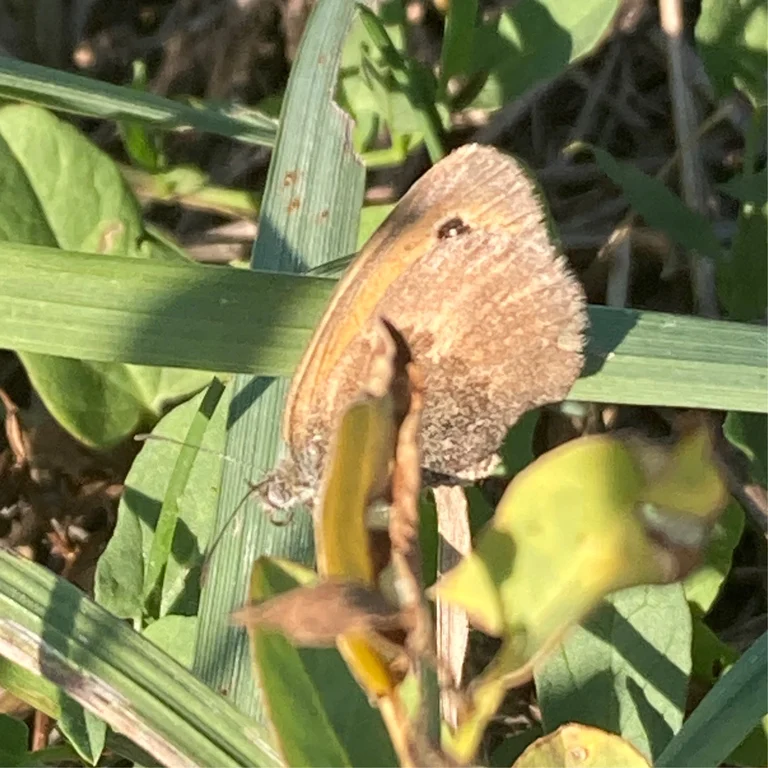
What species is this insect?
Coenonympha pamphilus
